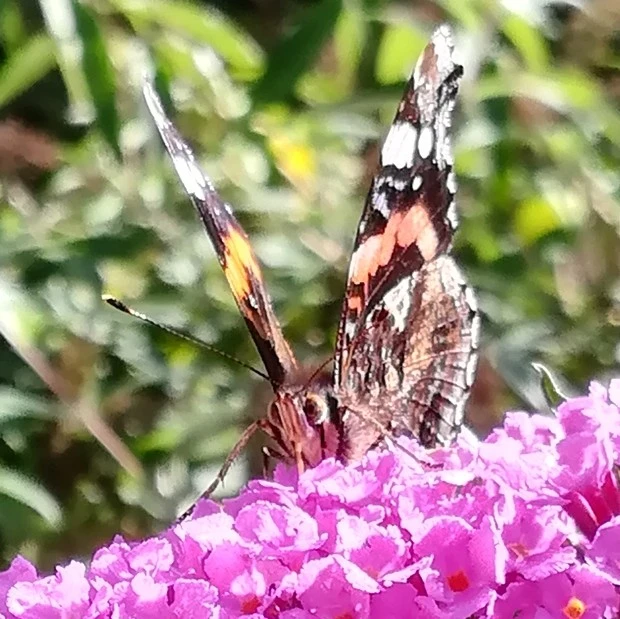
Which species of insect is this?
Vanessa atalanta
